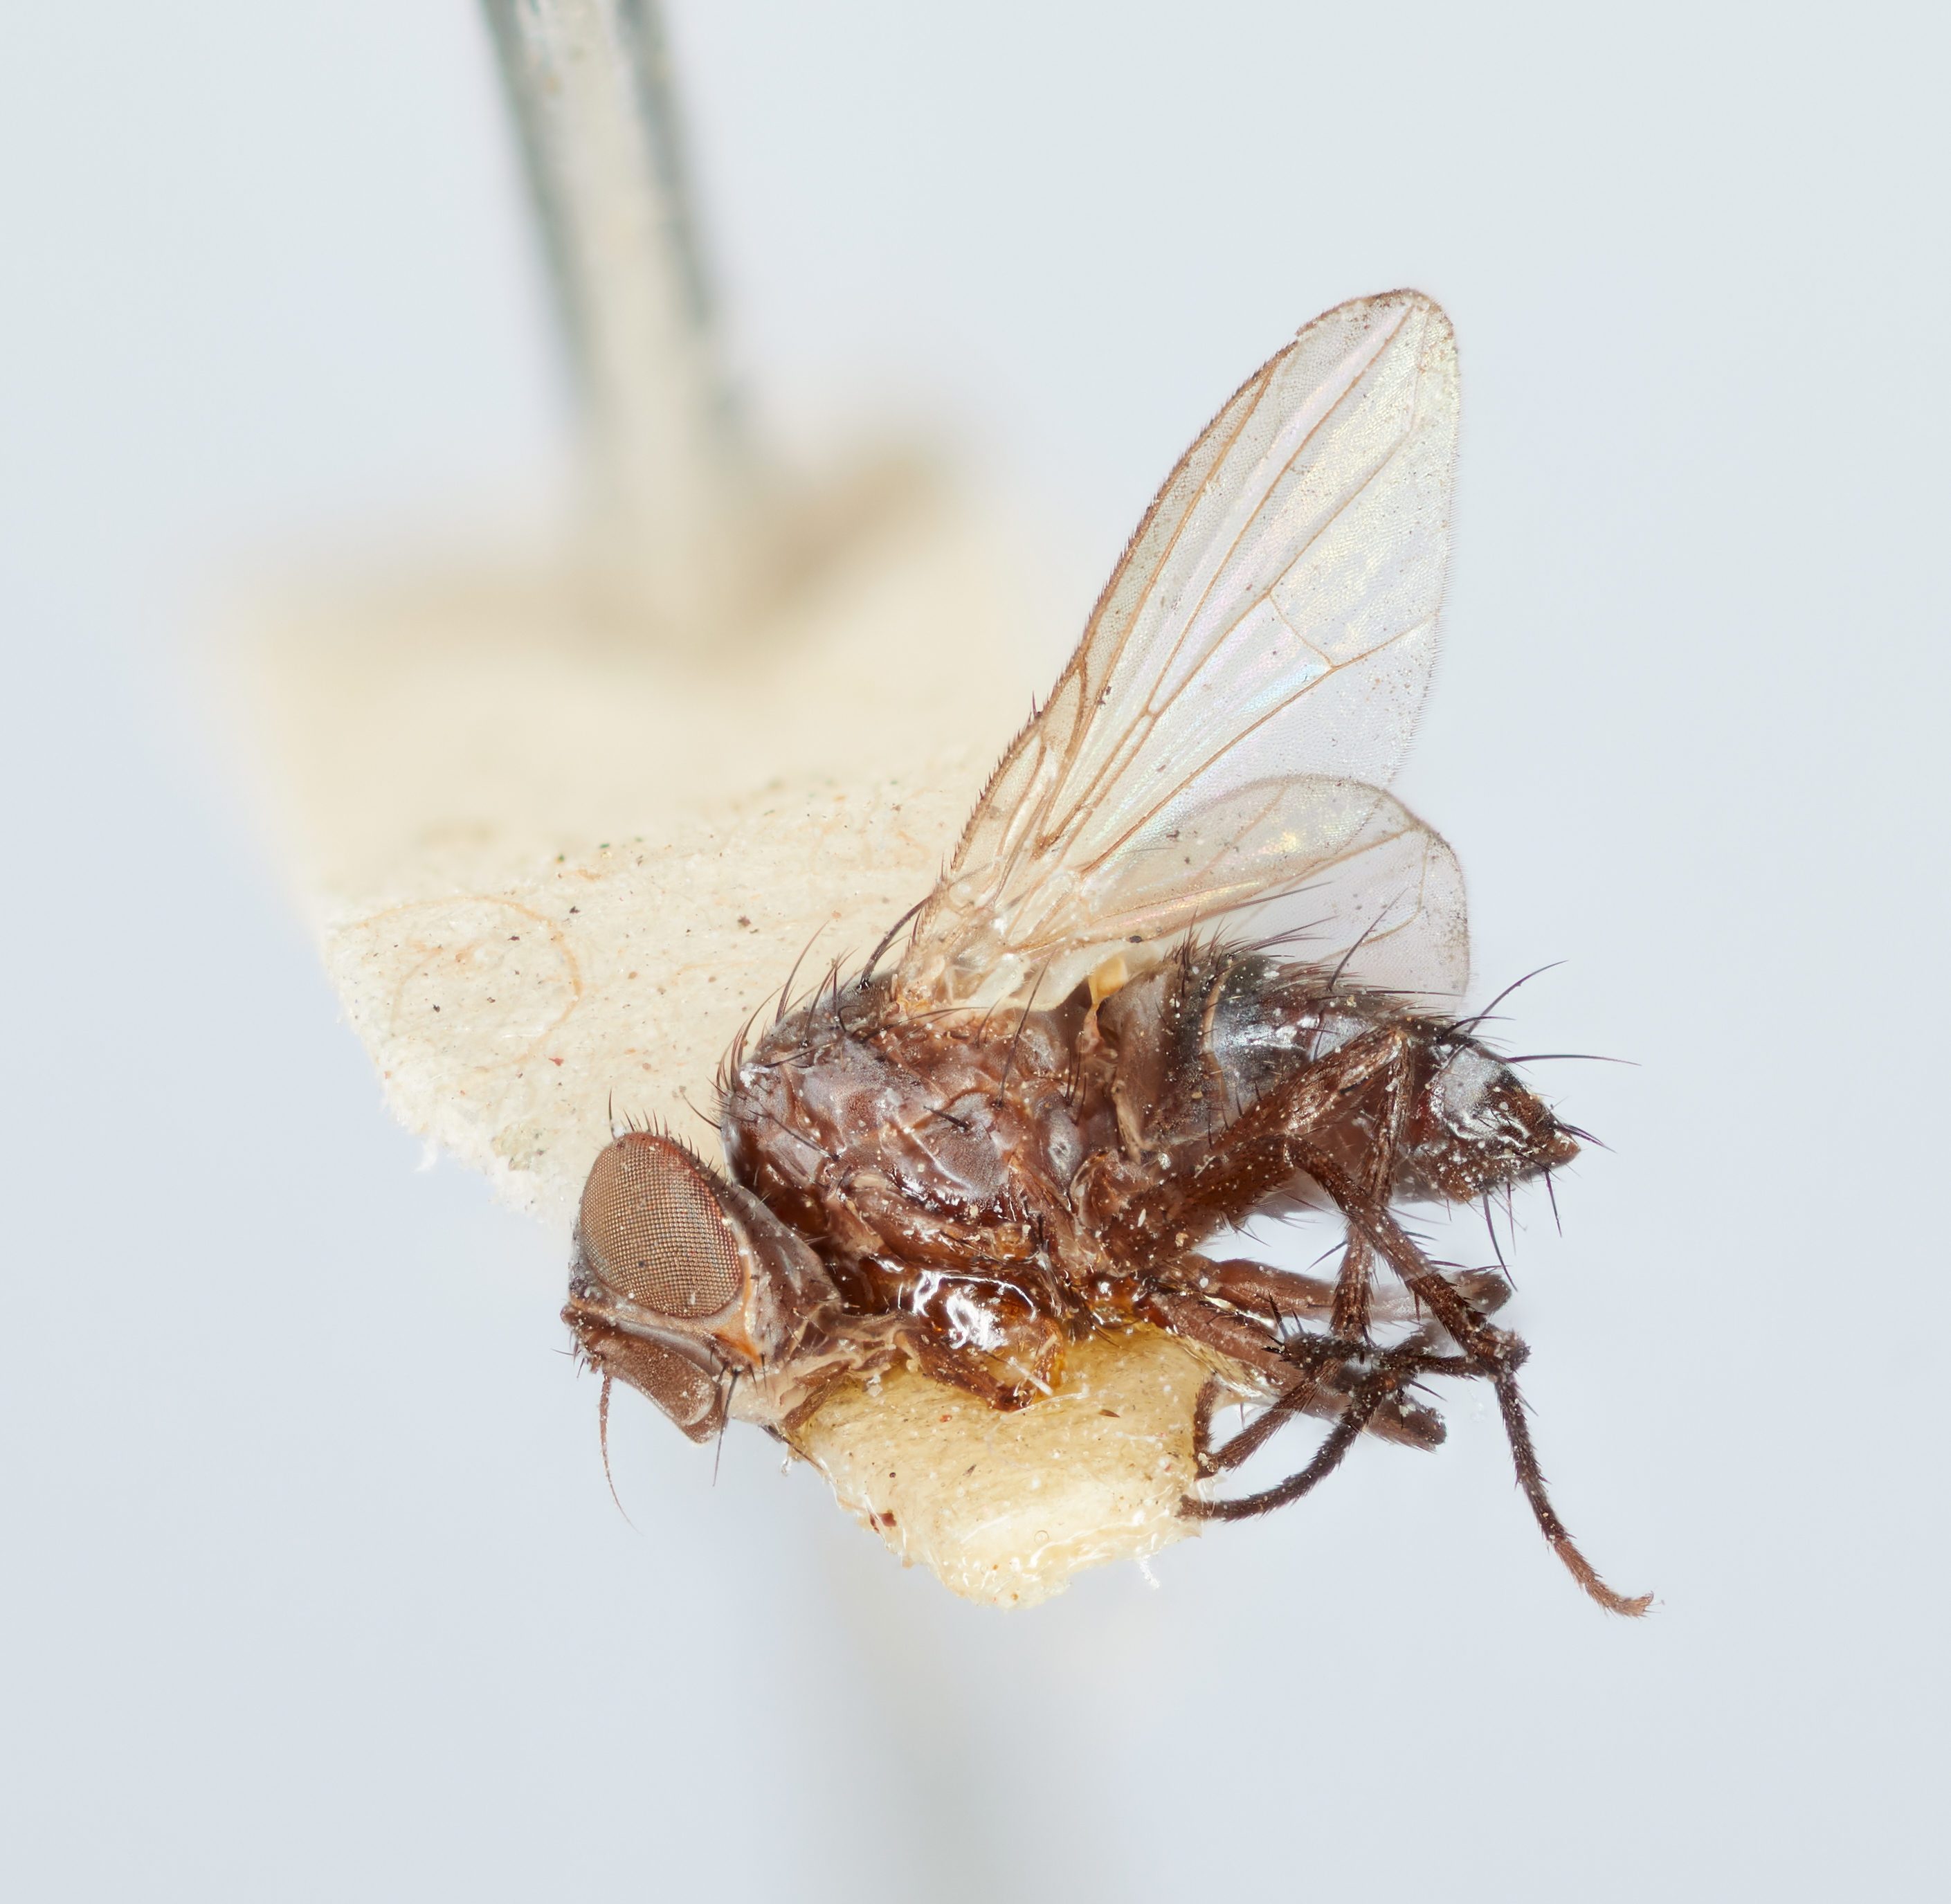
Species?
Chaetophleps rostrata
